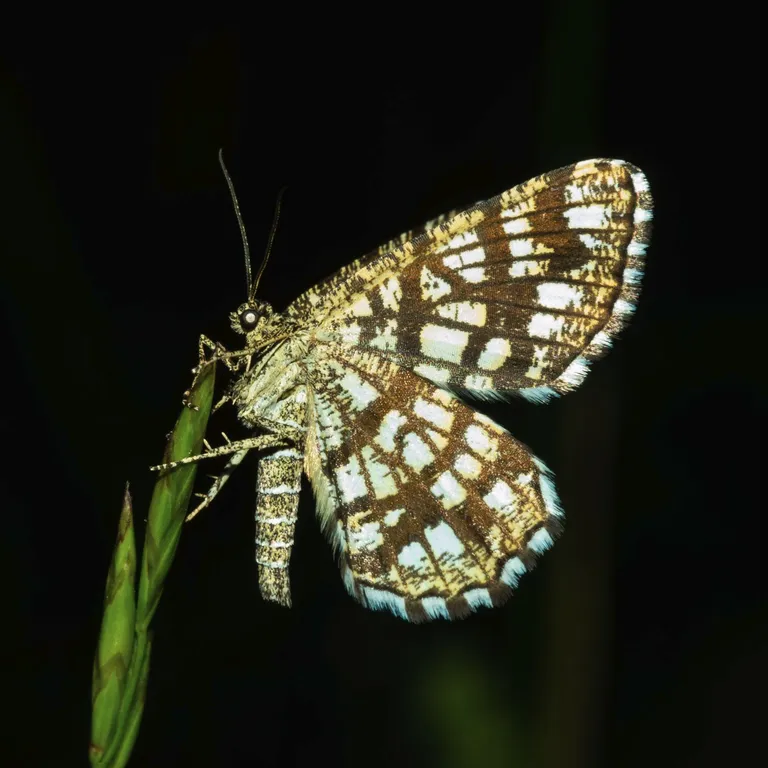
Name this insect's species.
Chiasmia clathrata
